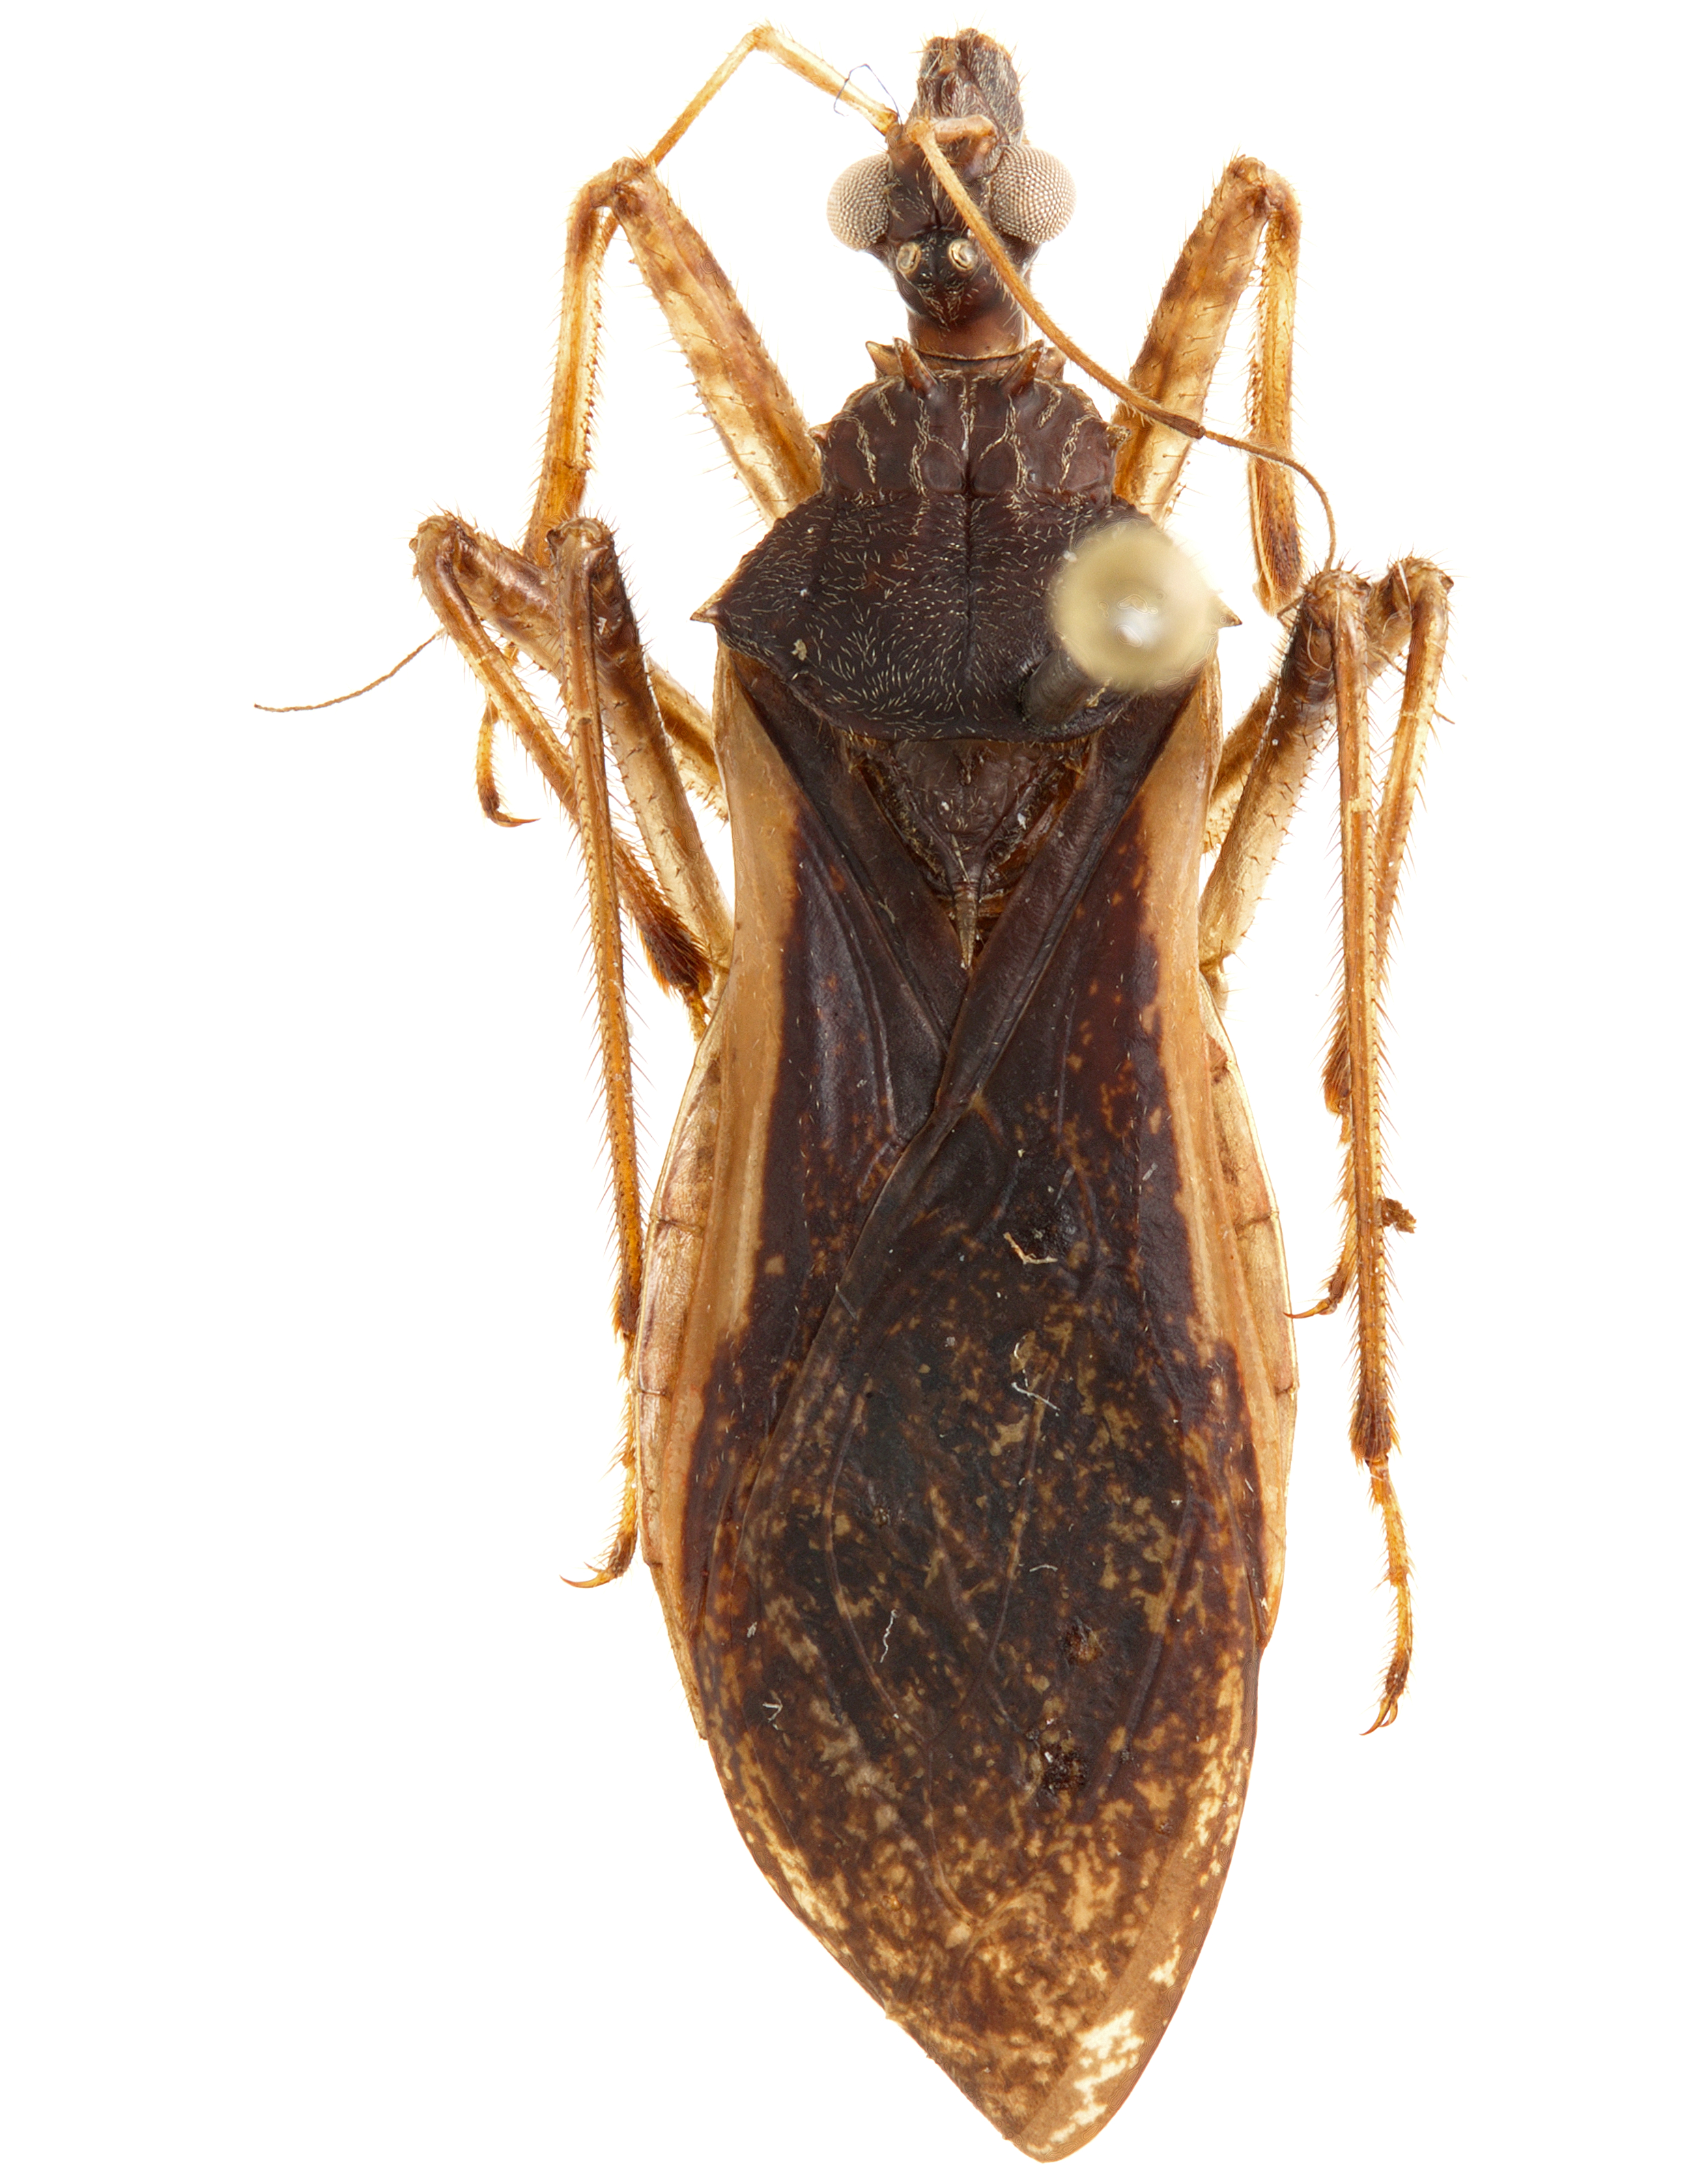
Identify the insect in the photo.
Zelurus albispinus
